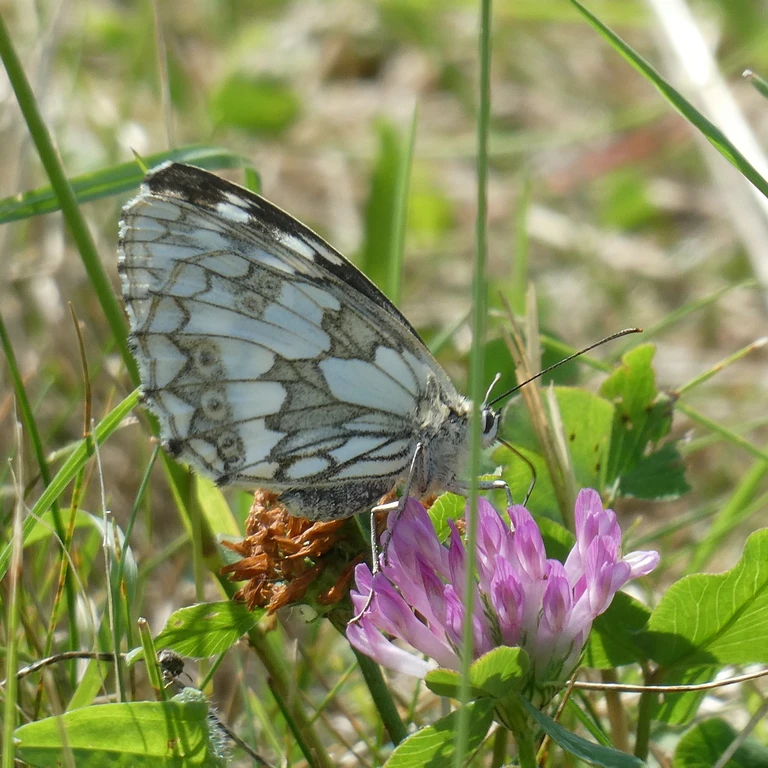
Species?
Melanargia galathea
